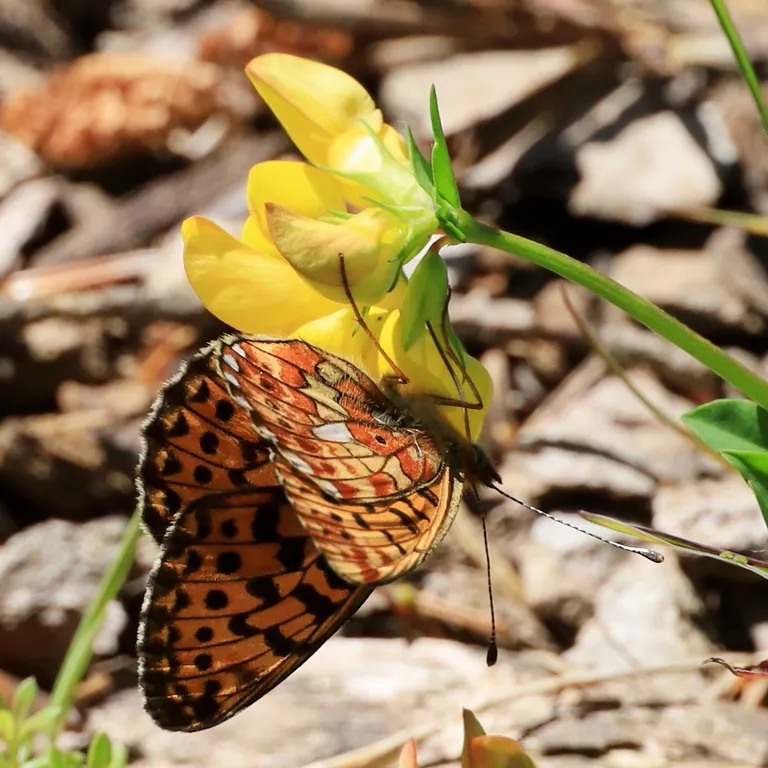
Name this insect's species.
Boloria euphrosyne (also Clossiana euphrosyne)
